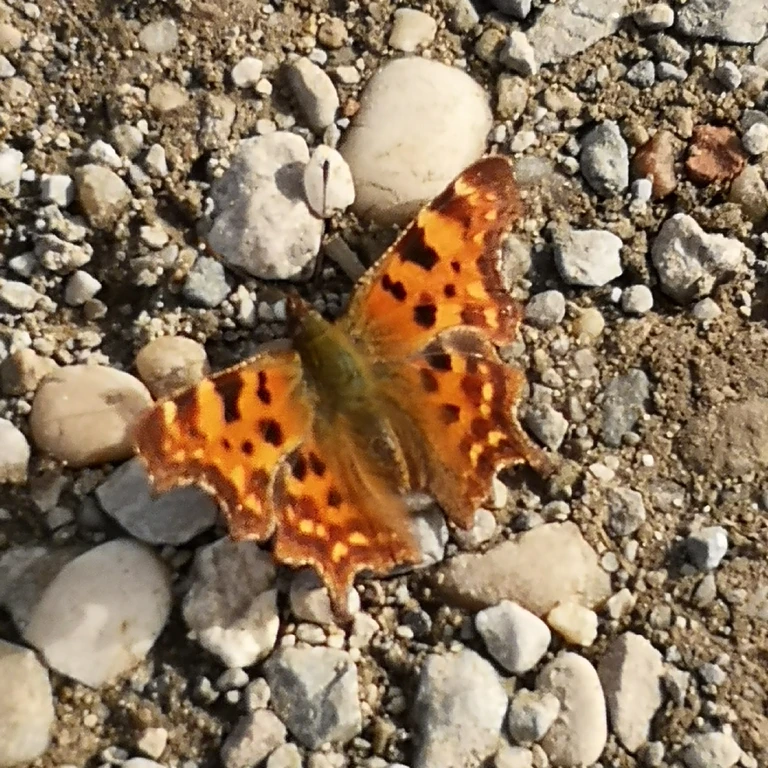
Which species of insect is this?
Polygonia c-album
